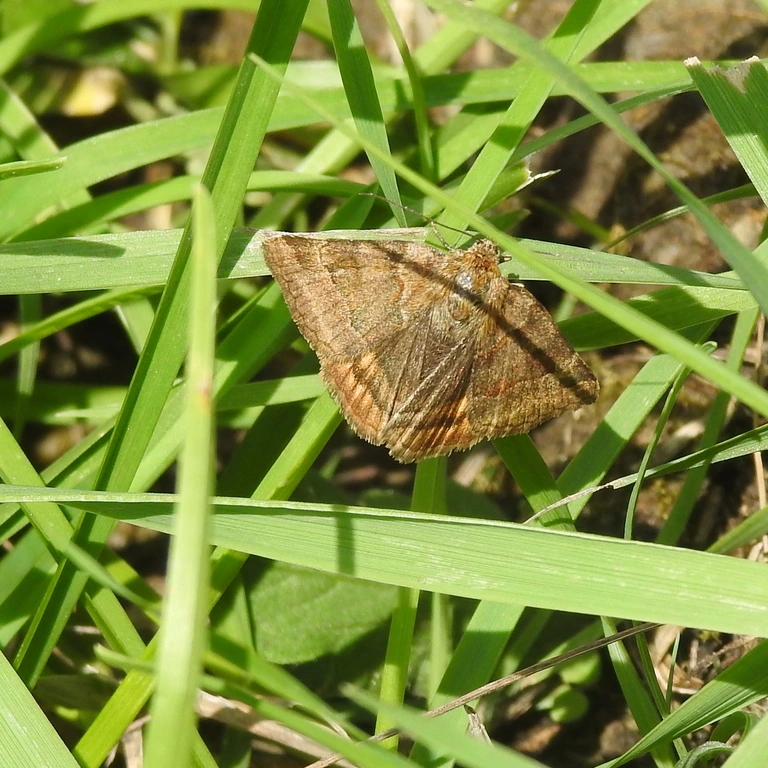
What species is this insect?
Euclidia glyphica
